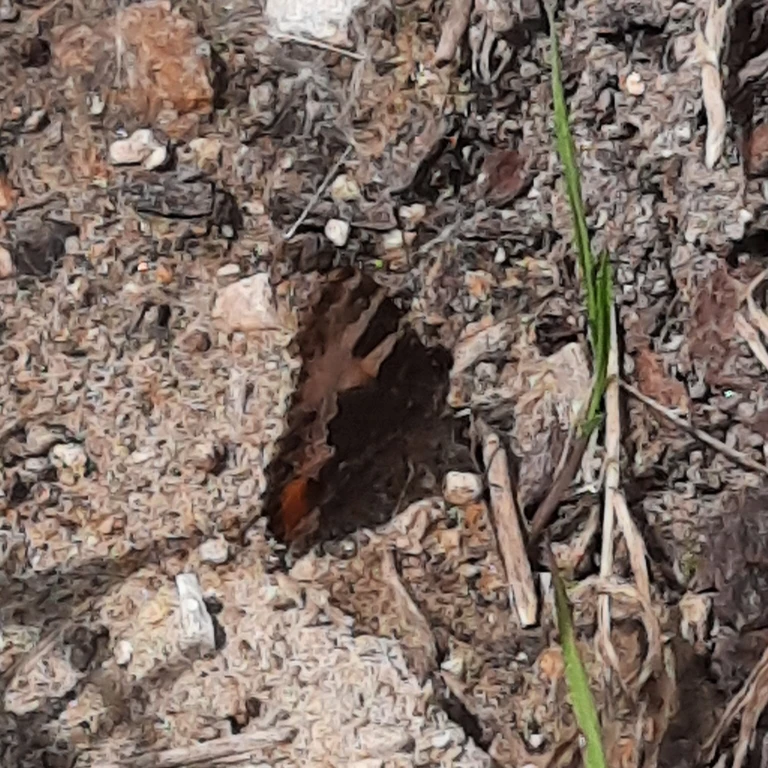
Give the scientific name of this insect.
Aglais urticae
